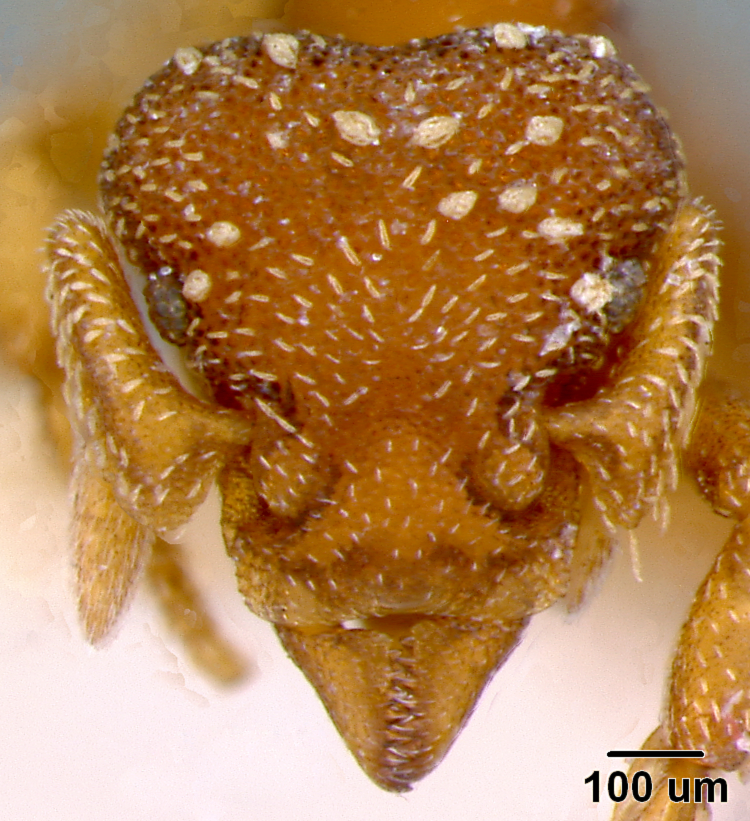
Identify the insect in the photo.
Rhopalothrix amoena
